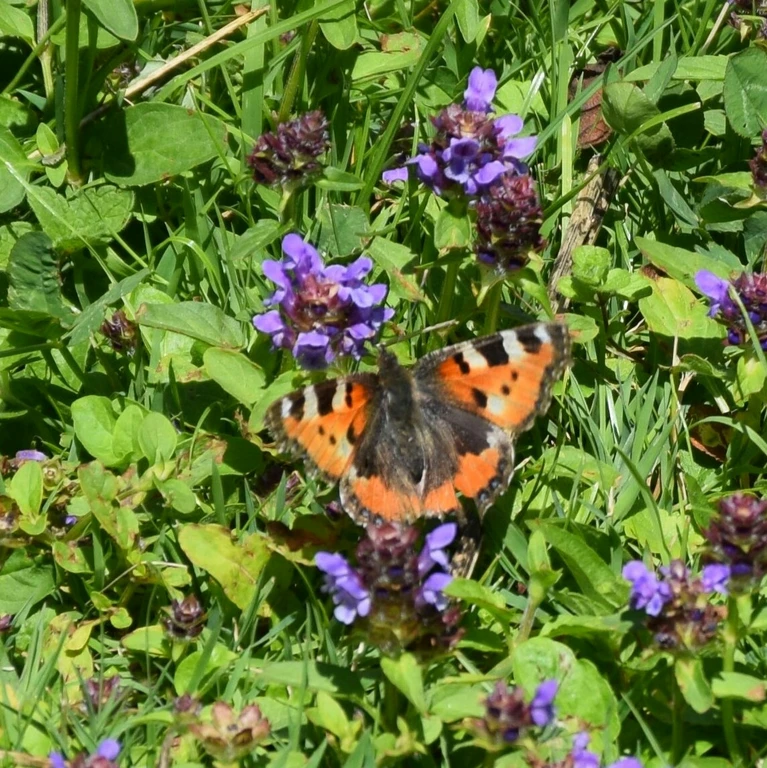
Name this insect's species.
Aglais urticae
